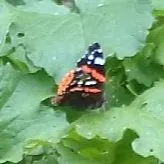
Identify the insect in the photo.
Vanessa atalanta
